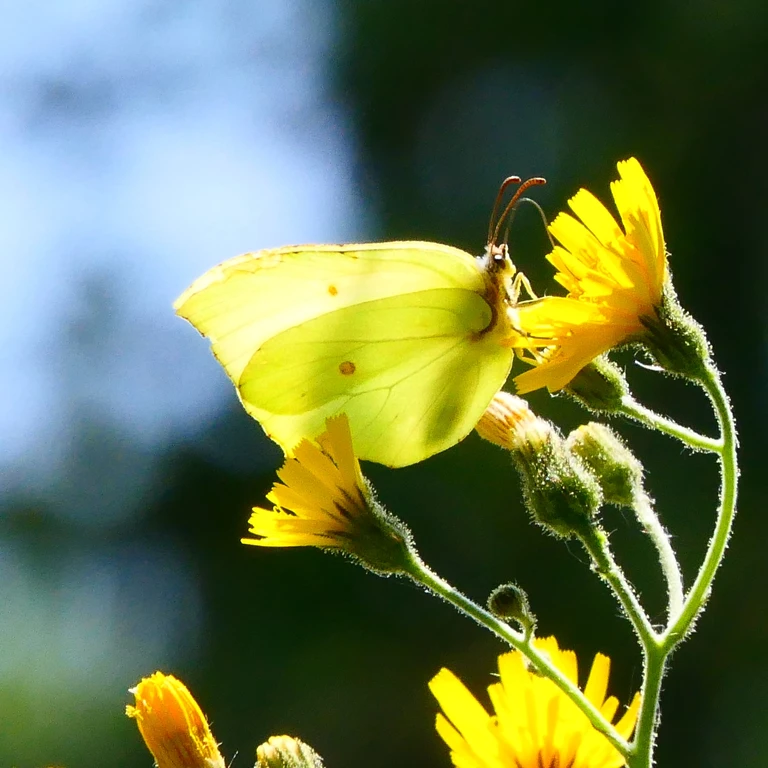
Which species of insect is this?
Gonepteryx rhamni
